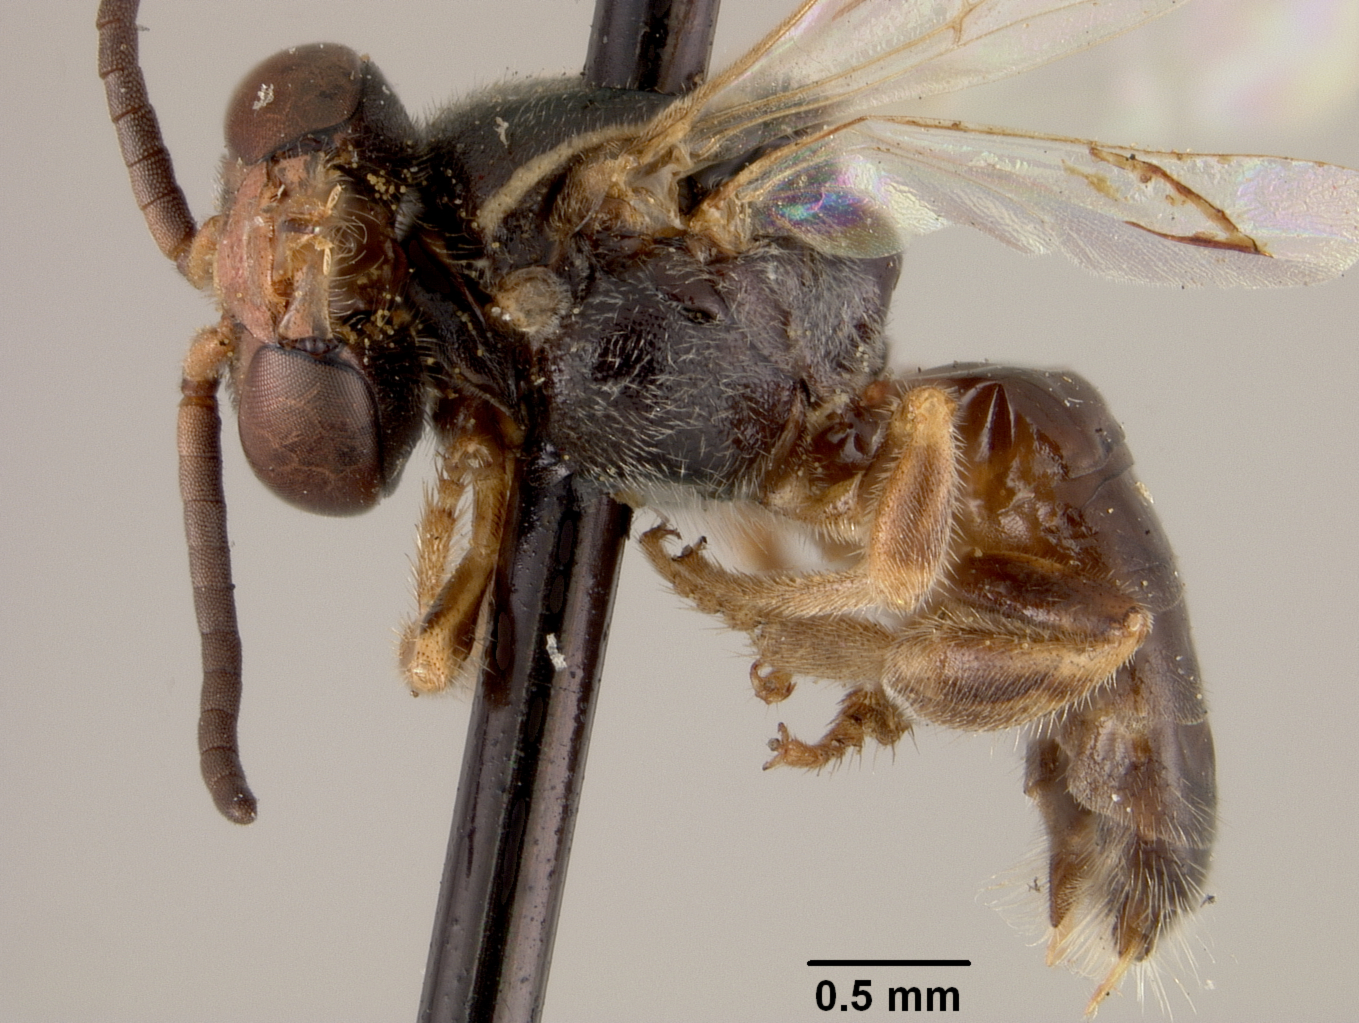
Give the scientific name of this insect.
Trigona nitidula
